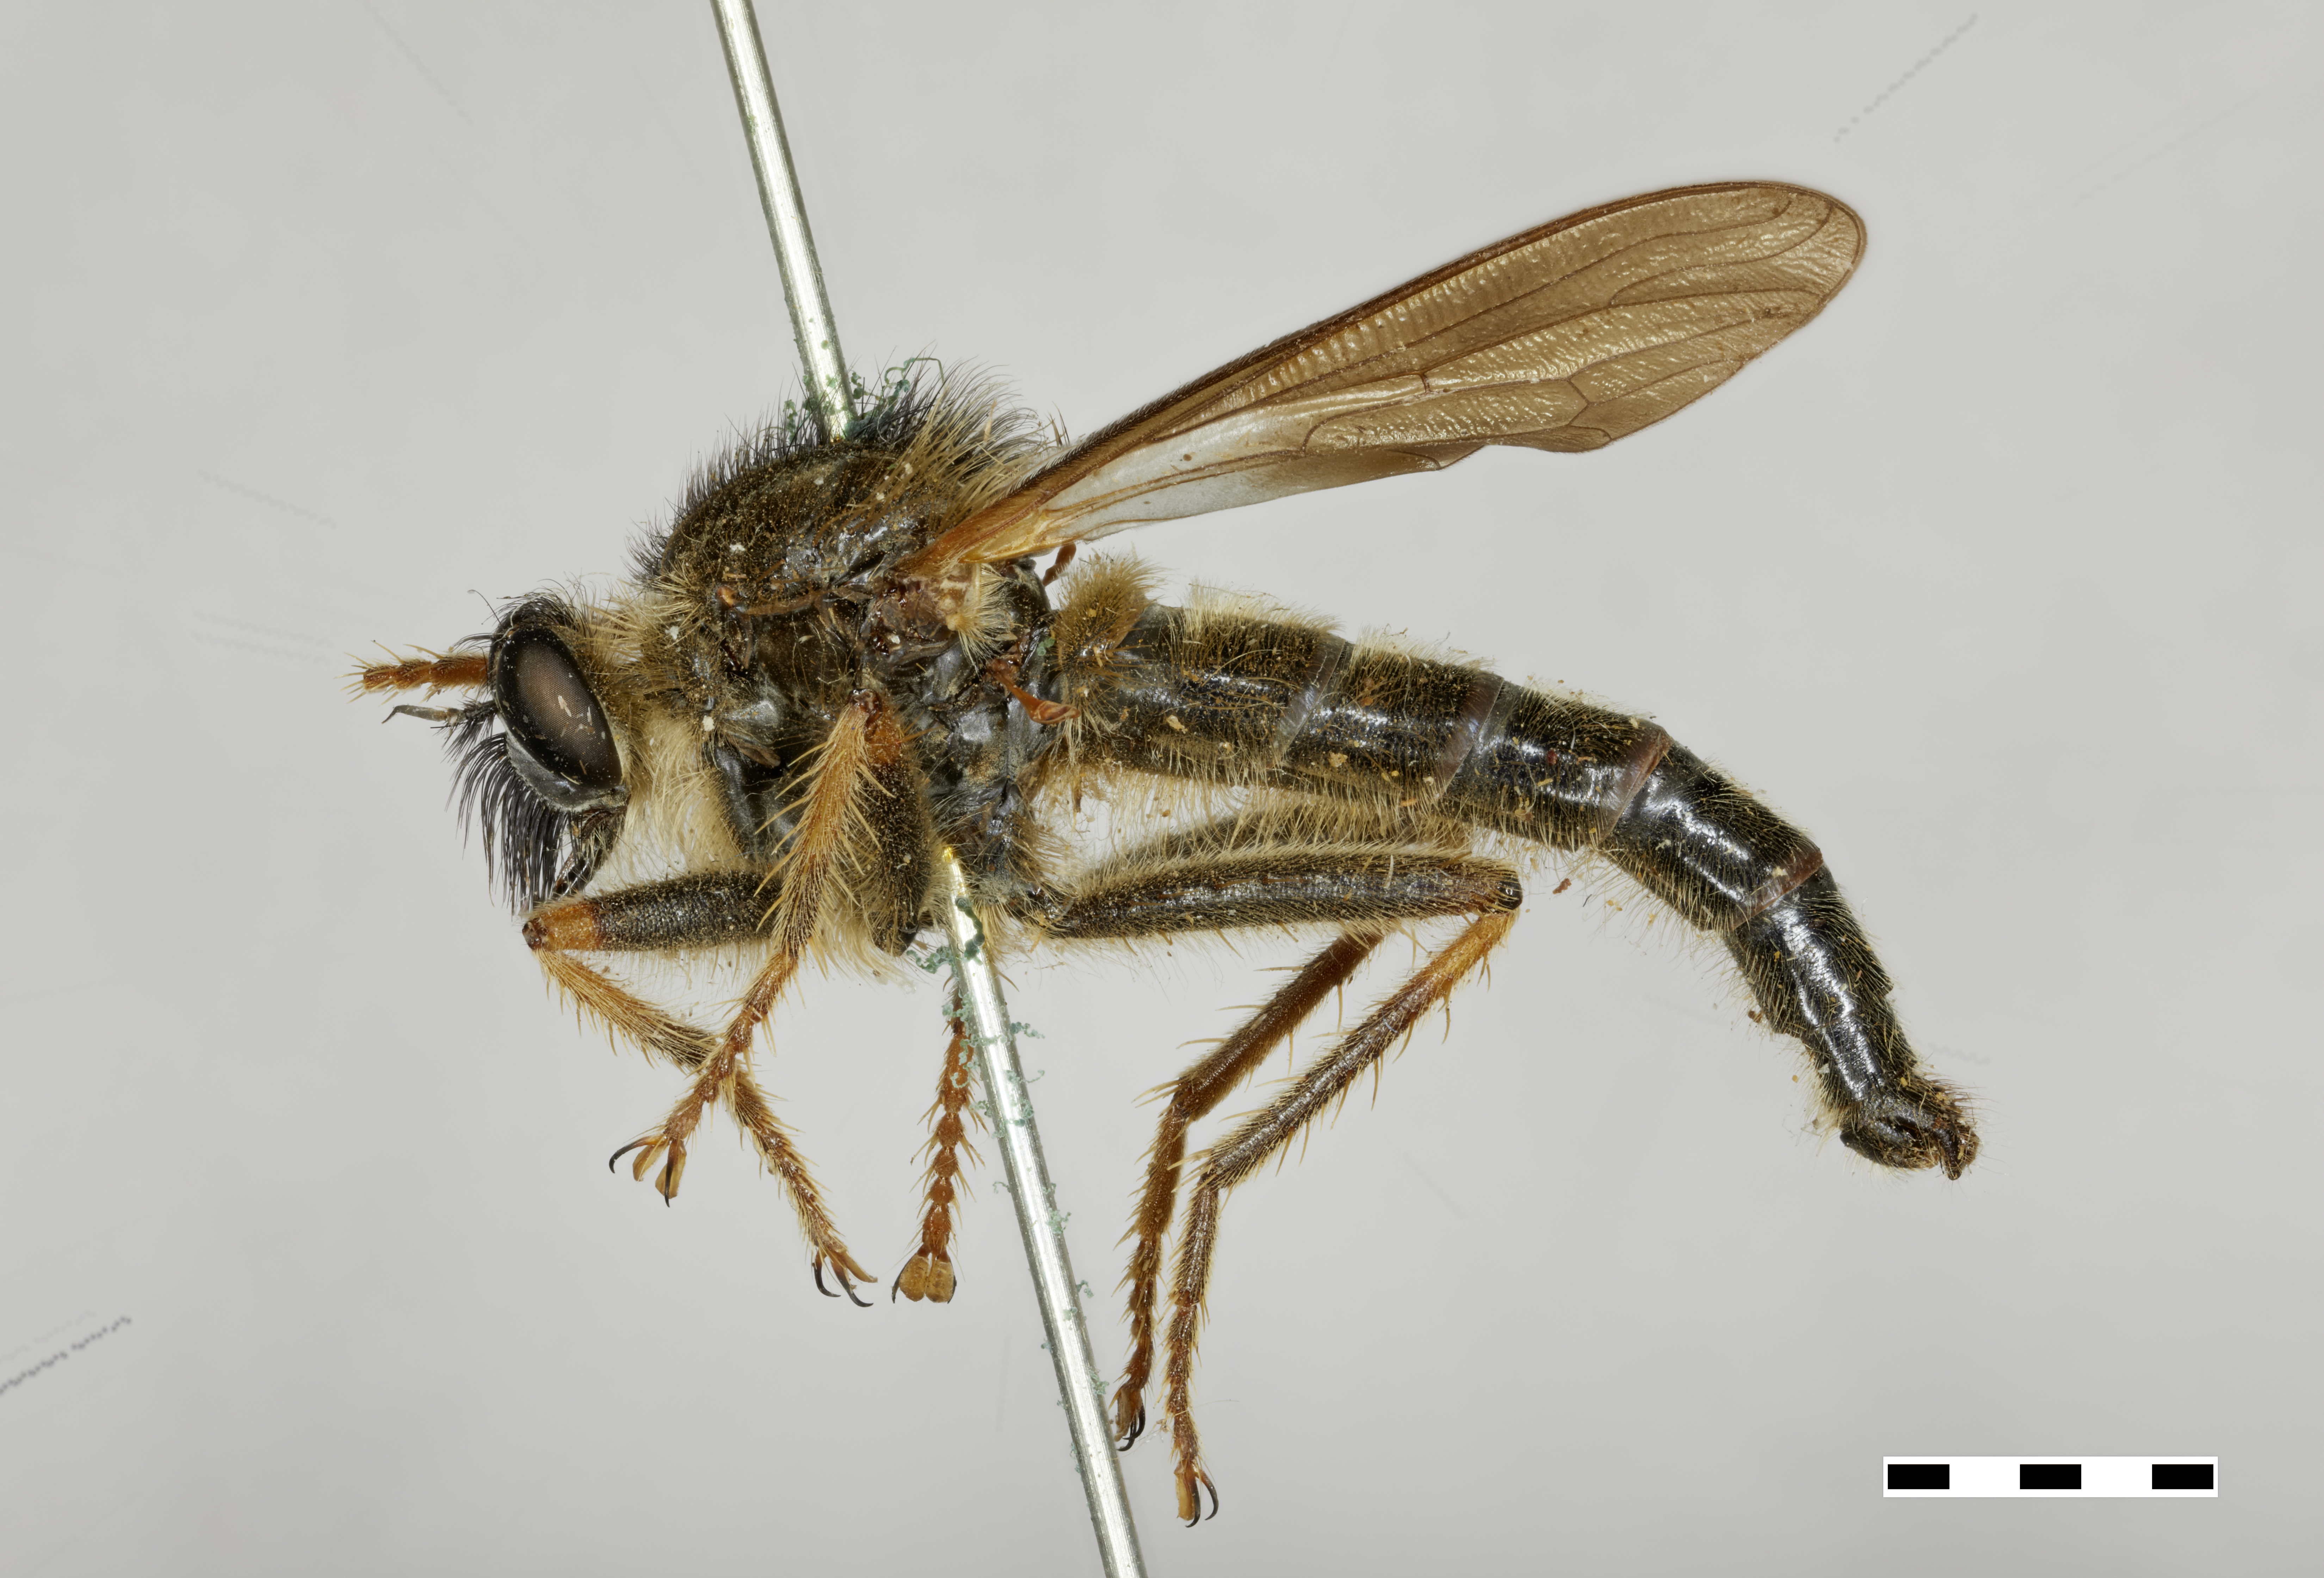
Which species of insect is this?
Scleropogon jubatus
